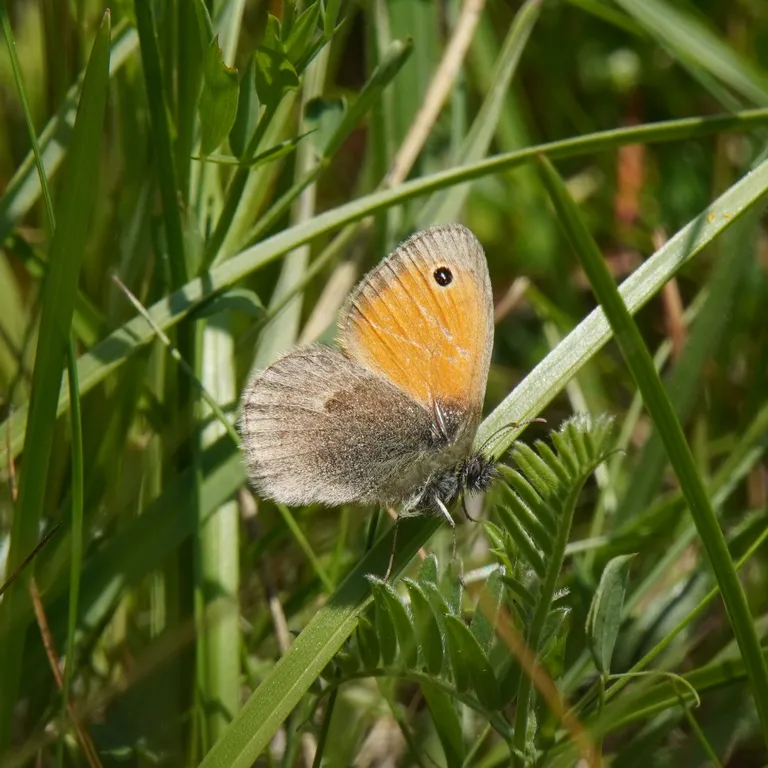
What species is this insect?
Coenonympha pamphilus
